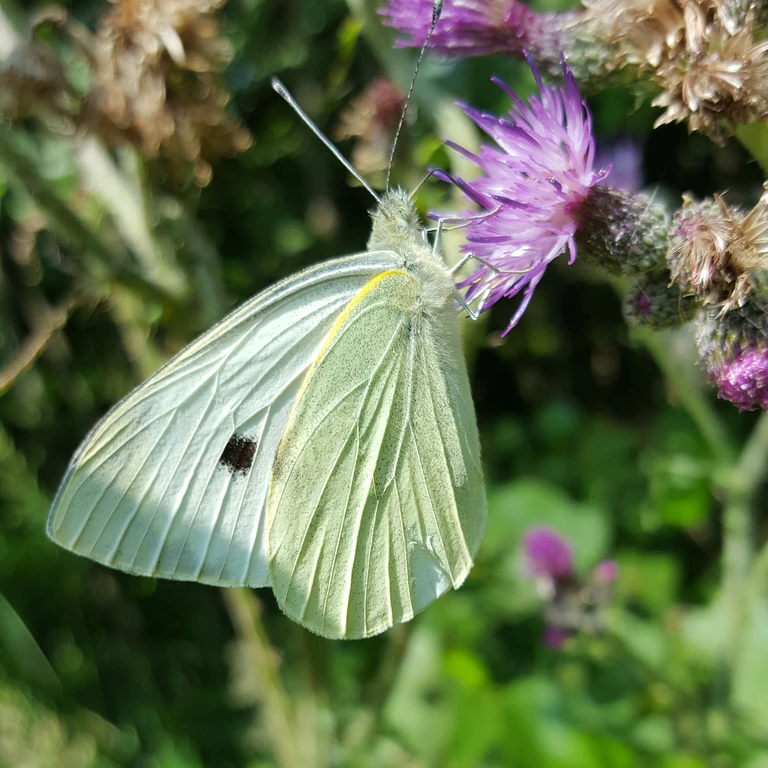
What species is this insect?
Pieris brassicae
